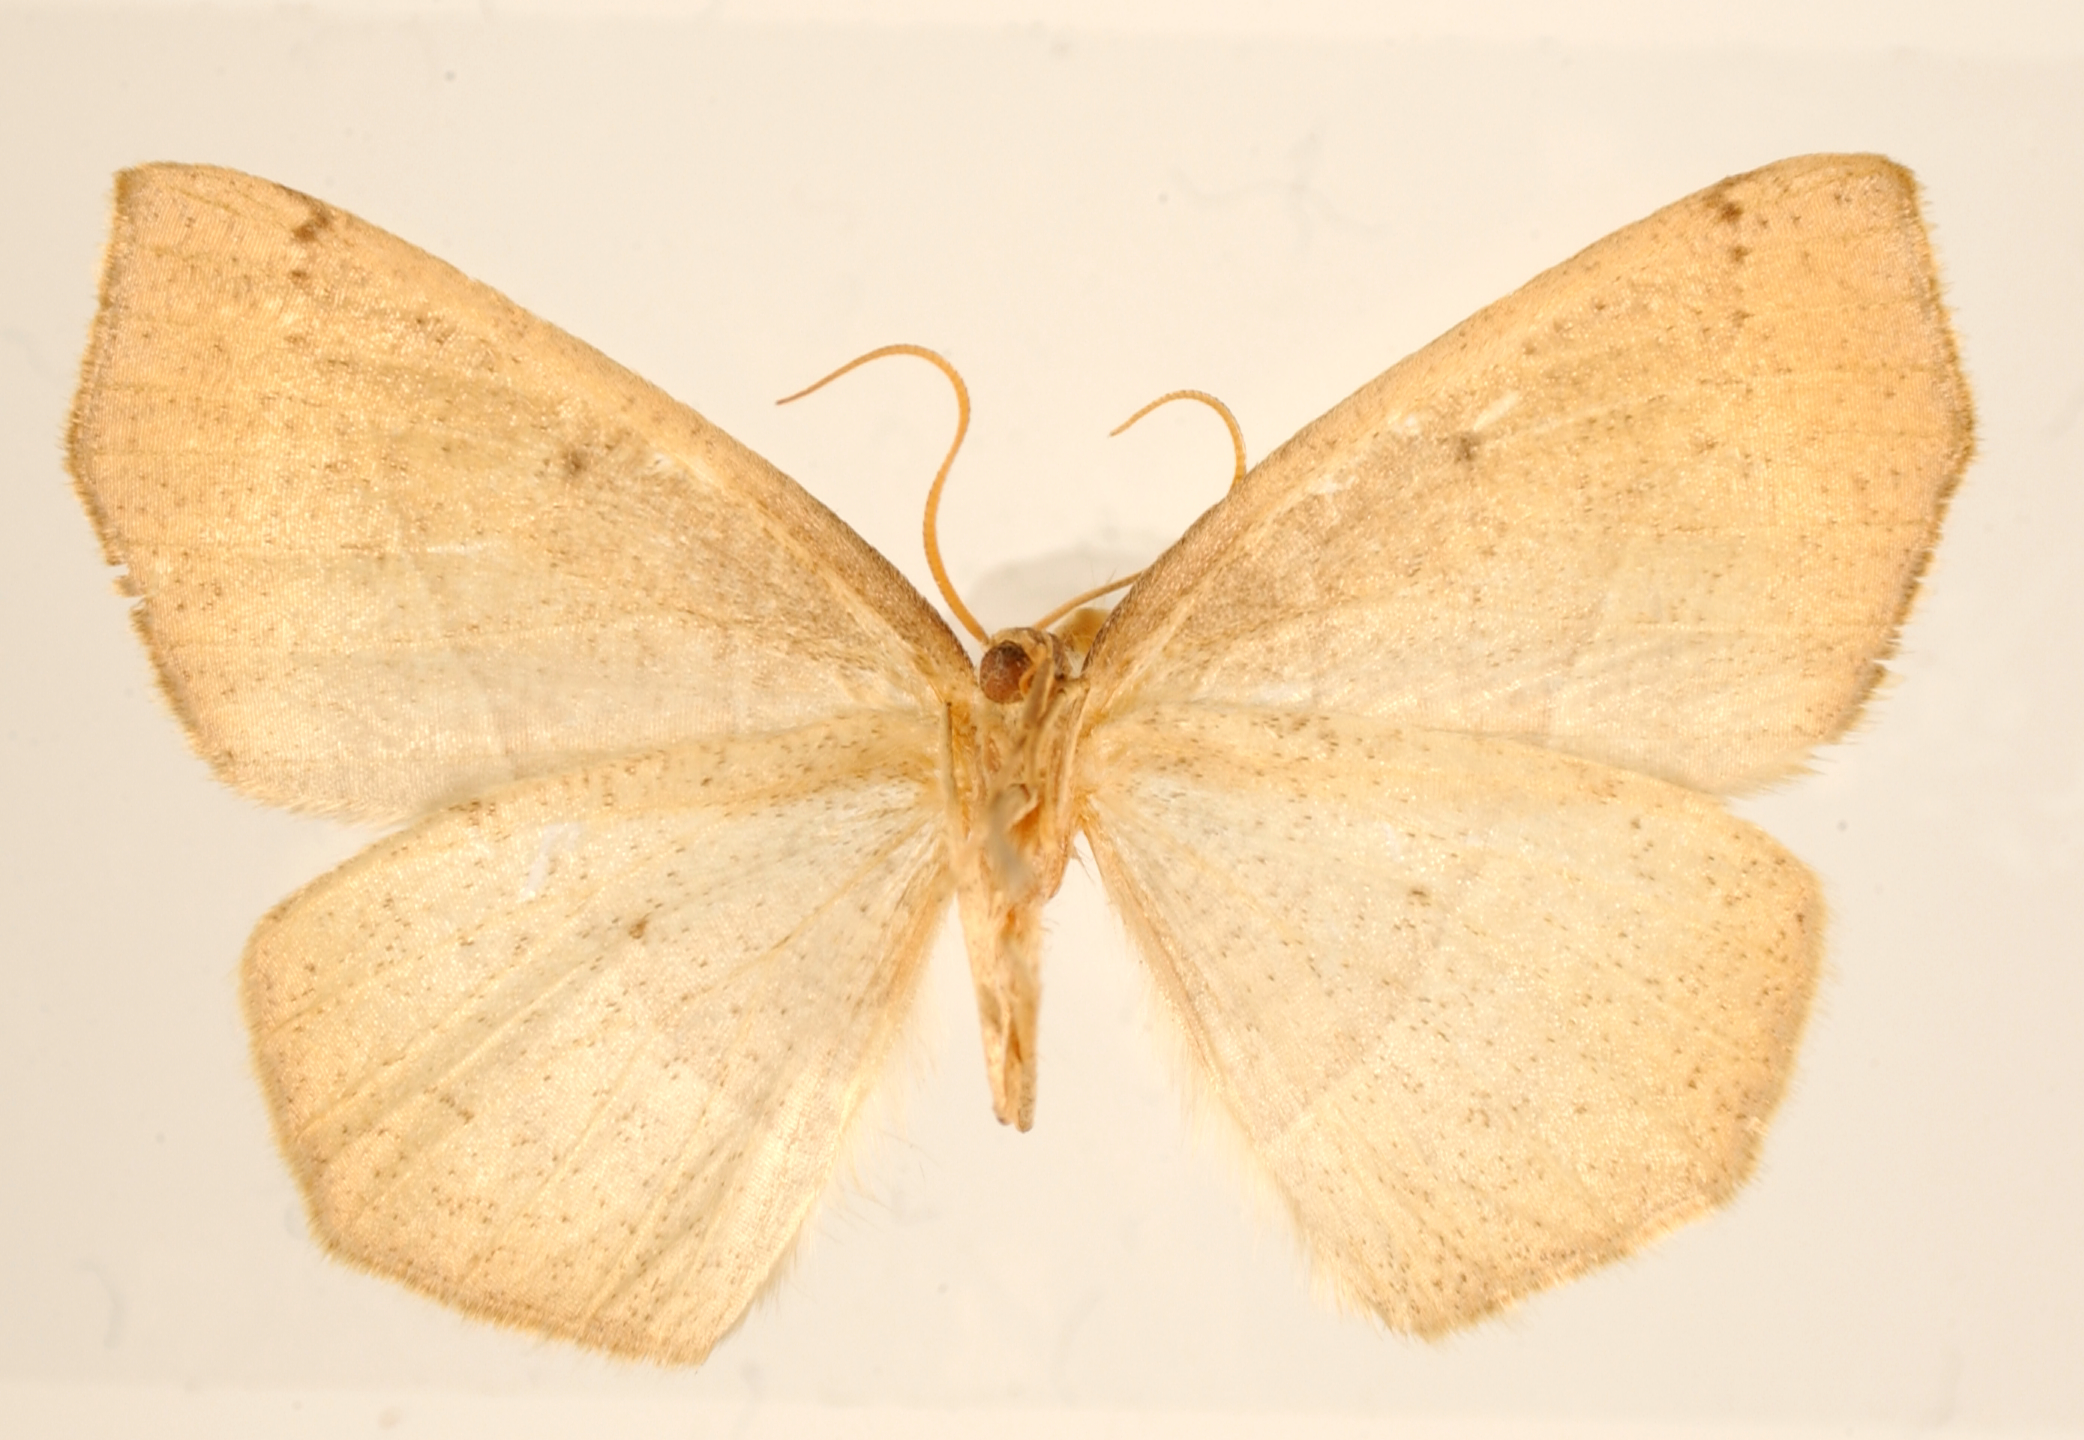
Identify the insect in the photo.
Tetracis pagonaria
